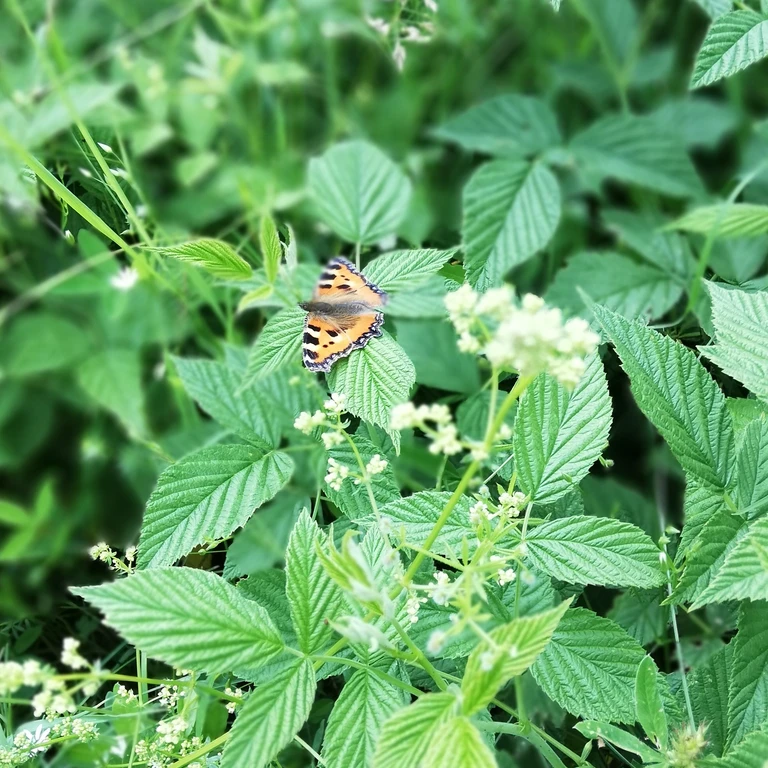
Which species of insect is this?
Aglais urticae
